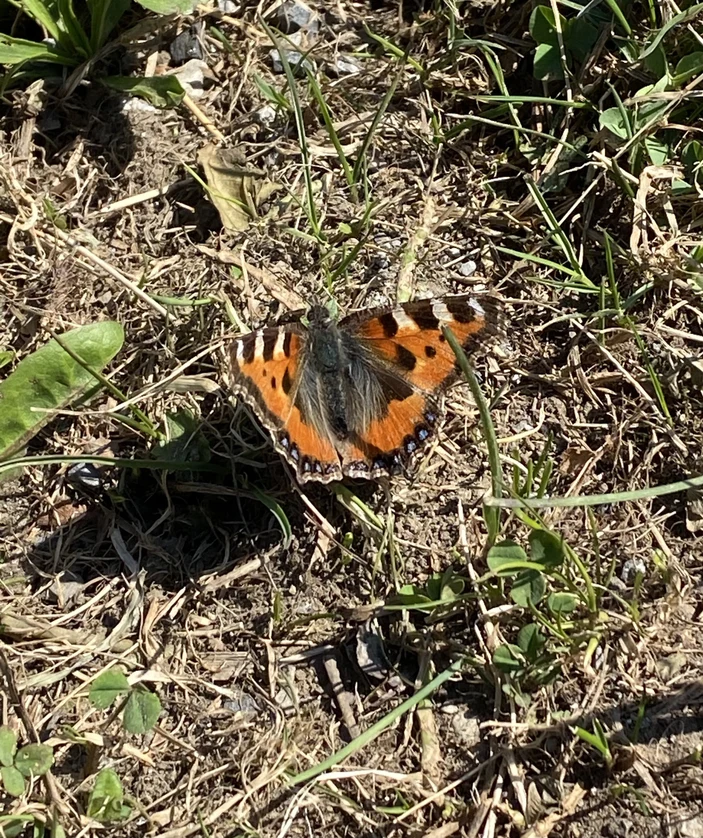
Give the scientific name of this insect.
Aglais urticae
